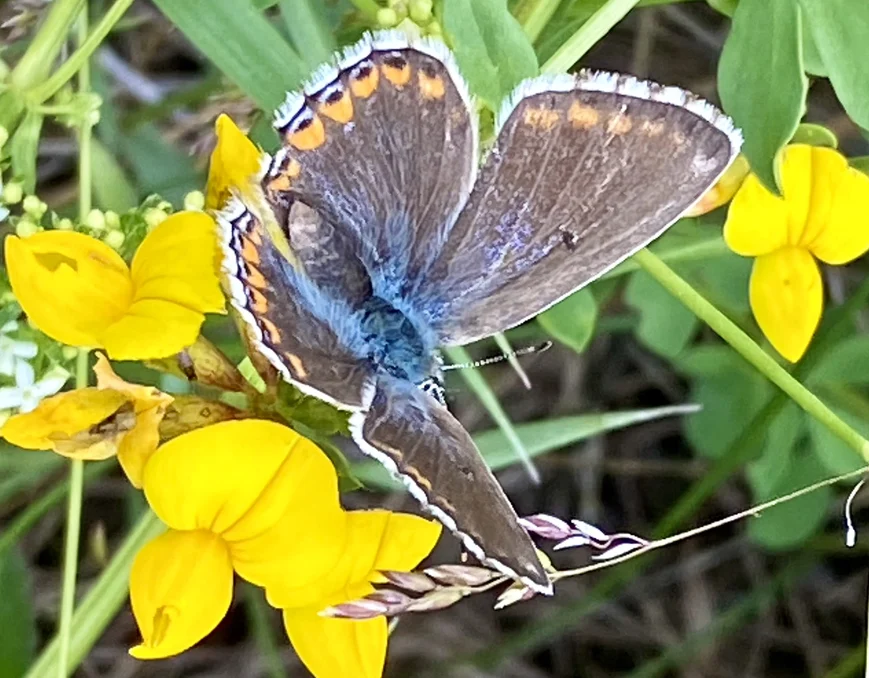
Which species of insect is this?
Lysandra bellargus
